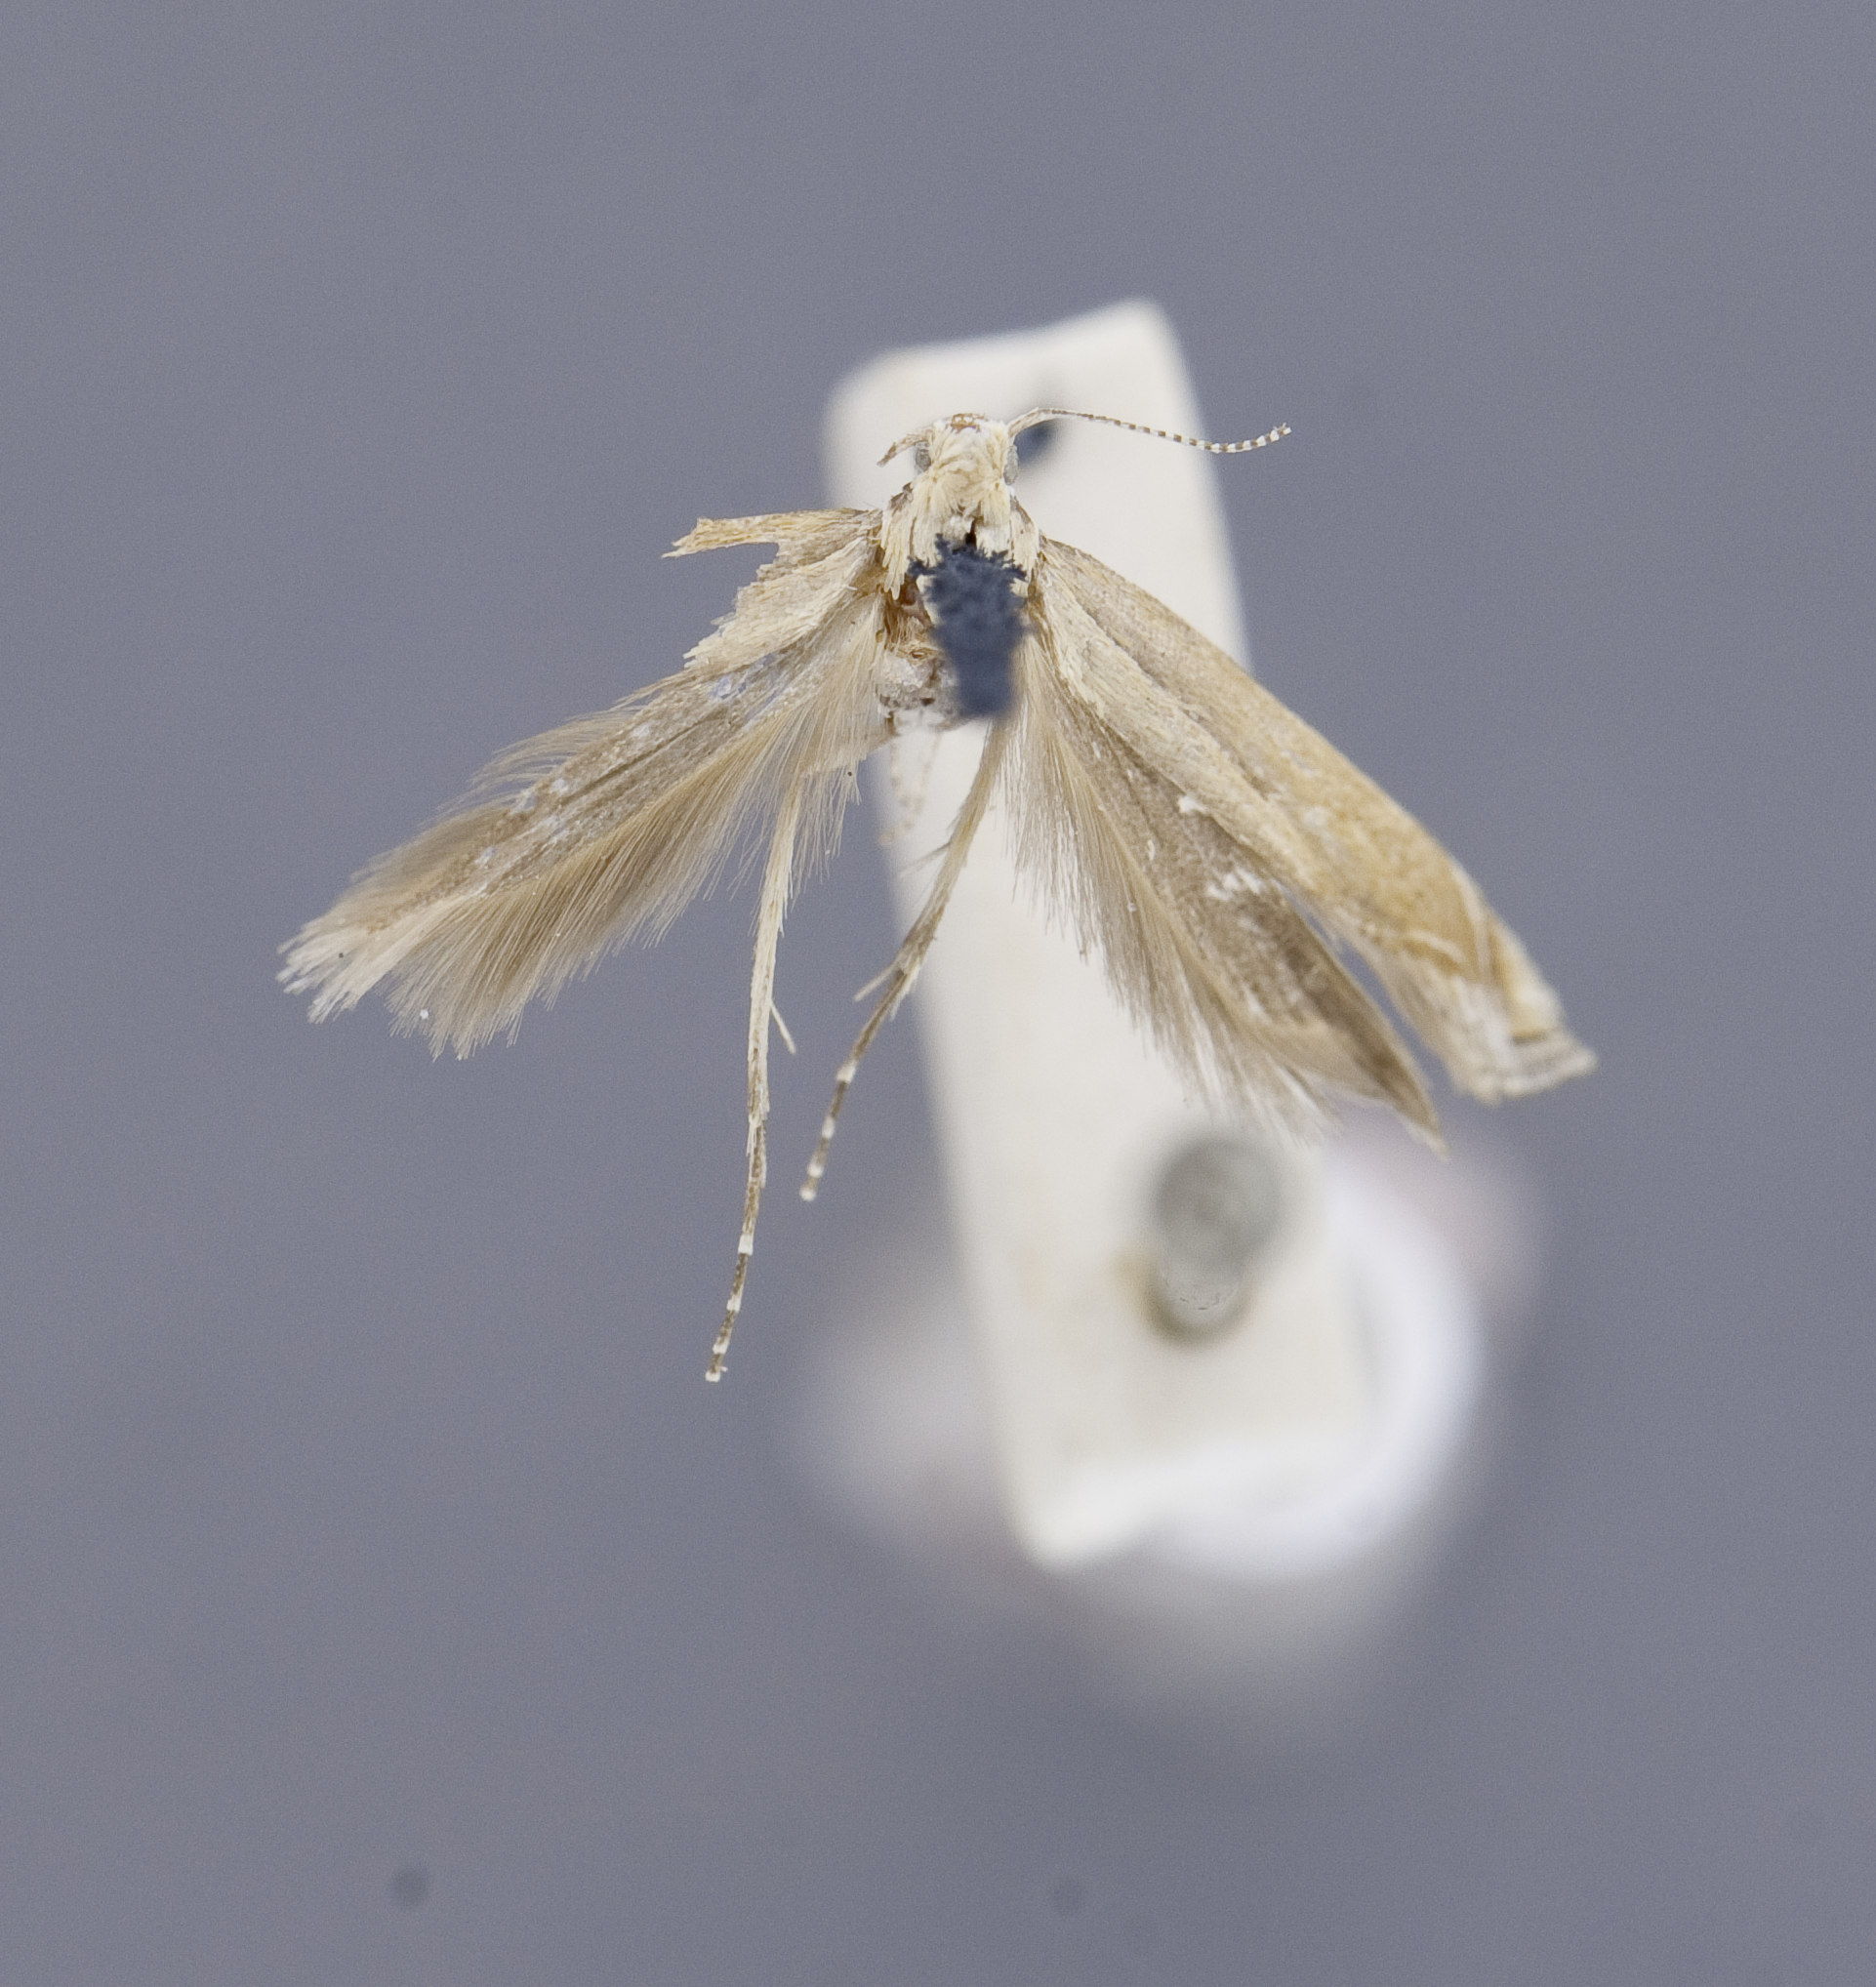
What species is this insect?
Paltodora dietziella (also Isophrictis dietziella)
